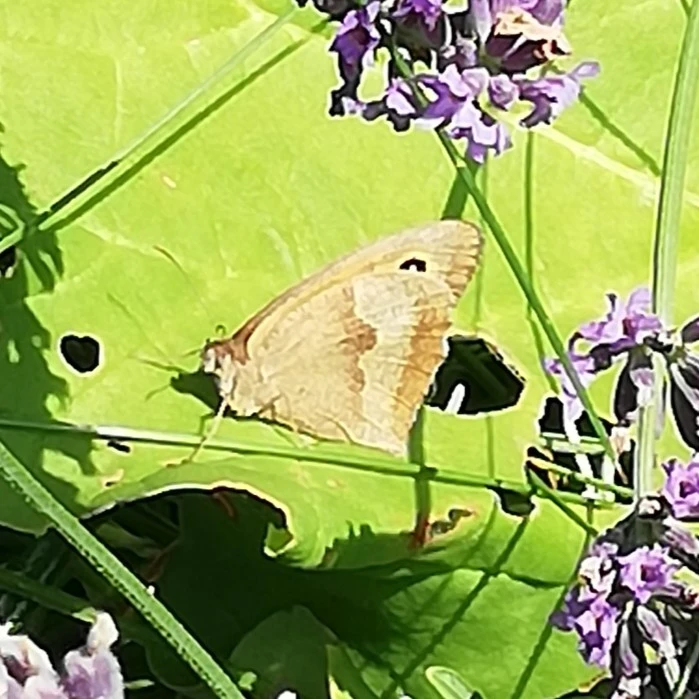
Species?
Maniola jurtina
